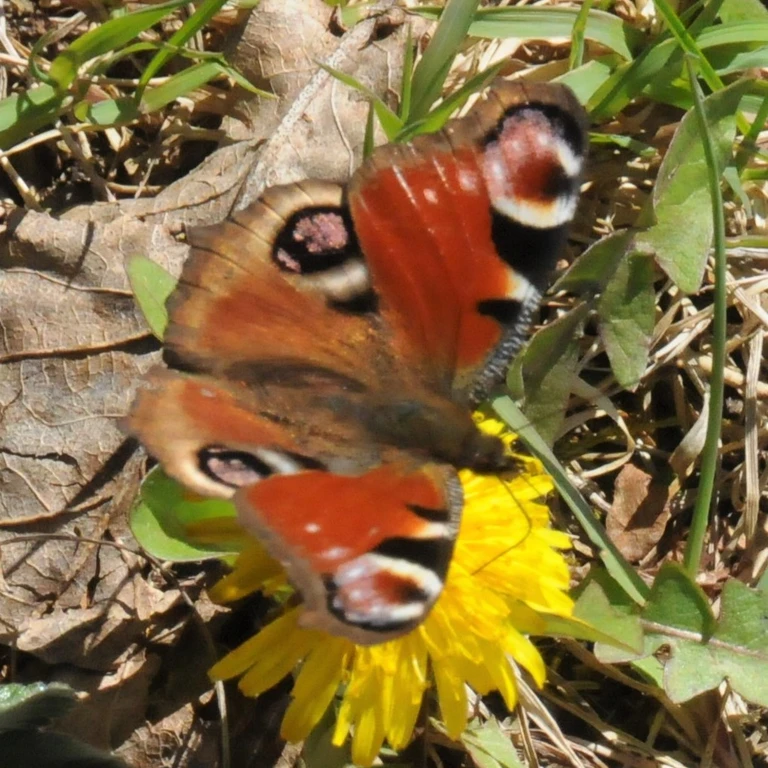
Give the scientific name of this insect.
Aglais io
